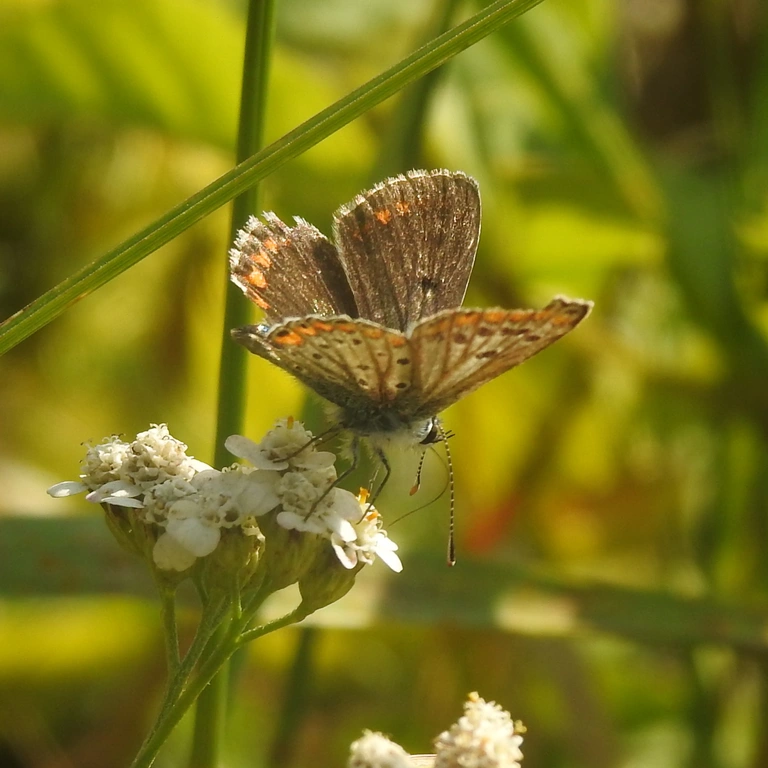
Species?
Aricia agestis/artaxerxes
